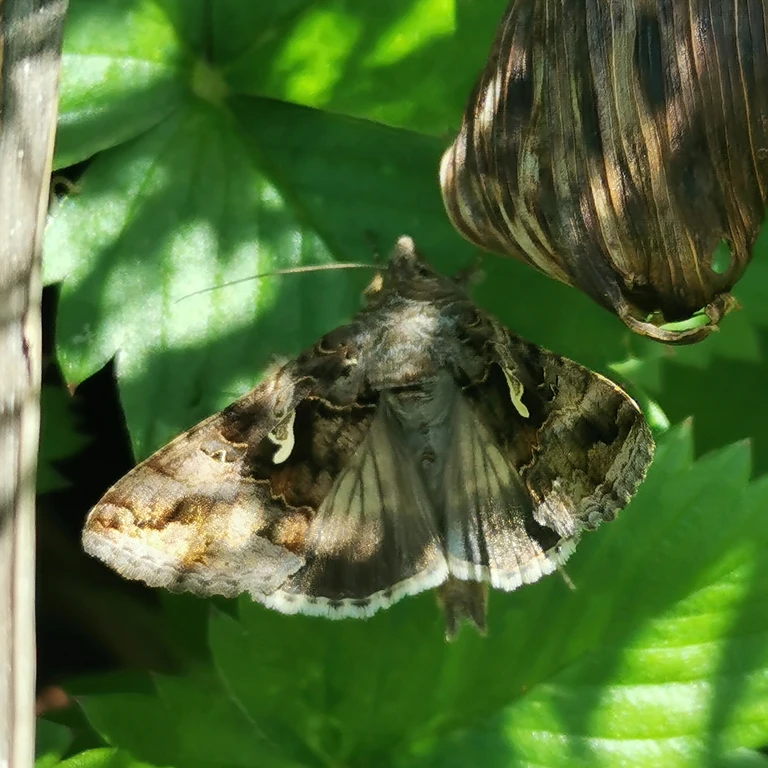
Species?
Autographa gamma
